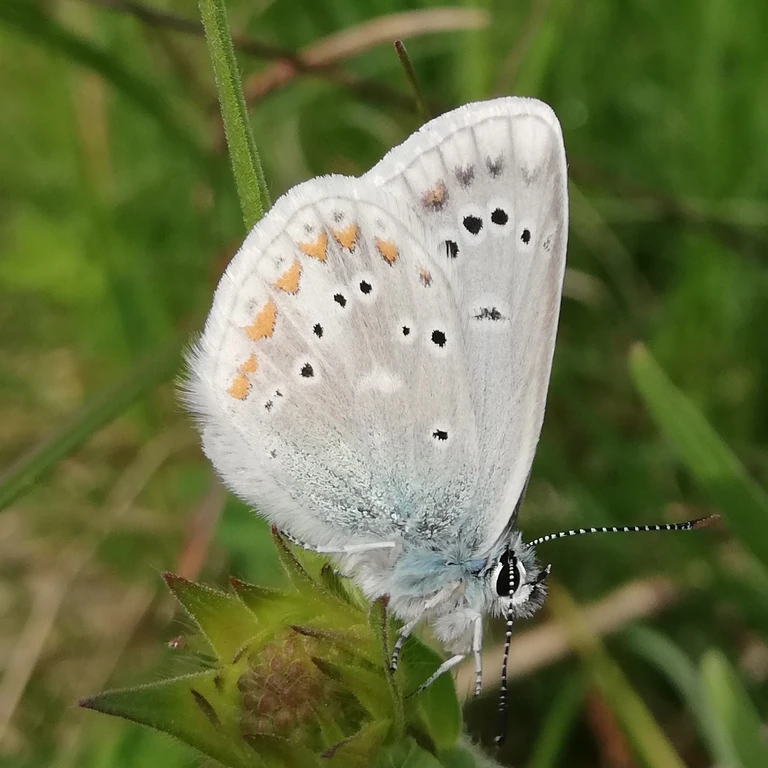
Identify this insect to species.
Polyommatus dorylas
